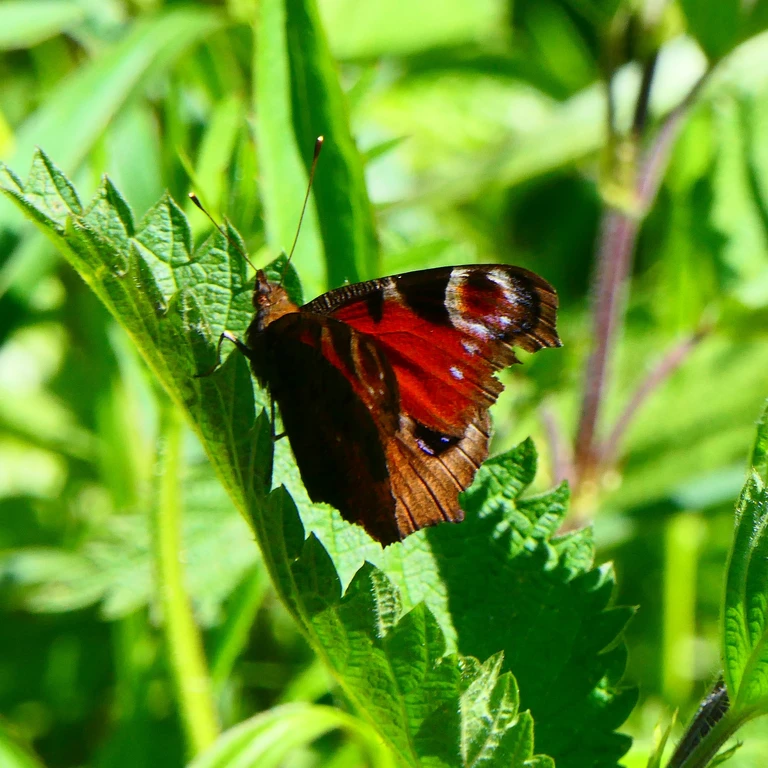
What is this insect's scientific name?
Aglais io
